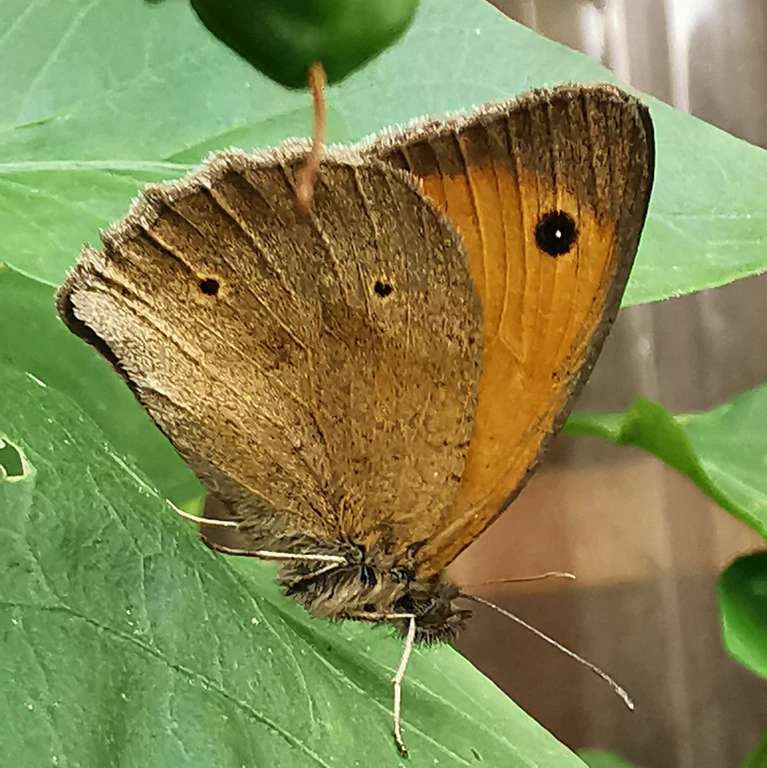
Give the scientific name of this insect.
Maniola jurtina
